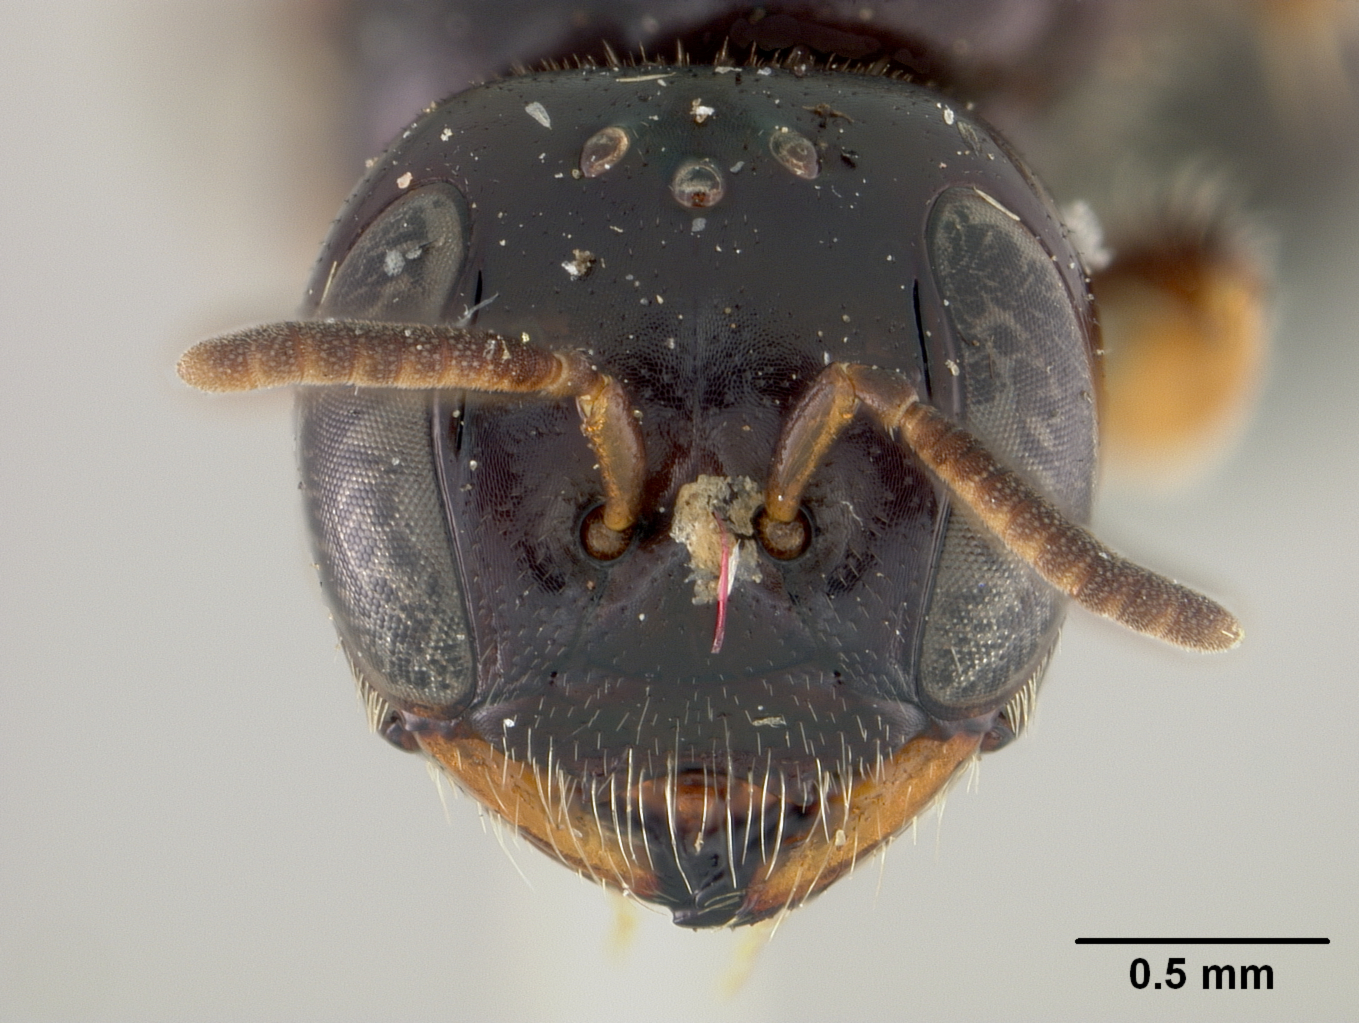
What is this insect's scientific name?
Pachyprosopis hackeri
